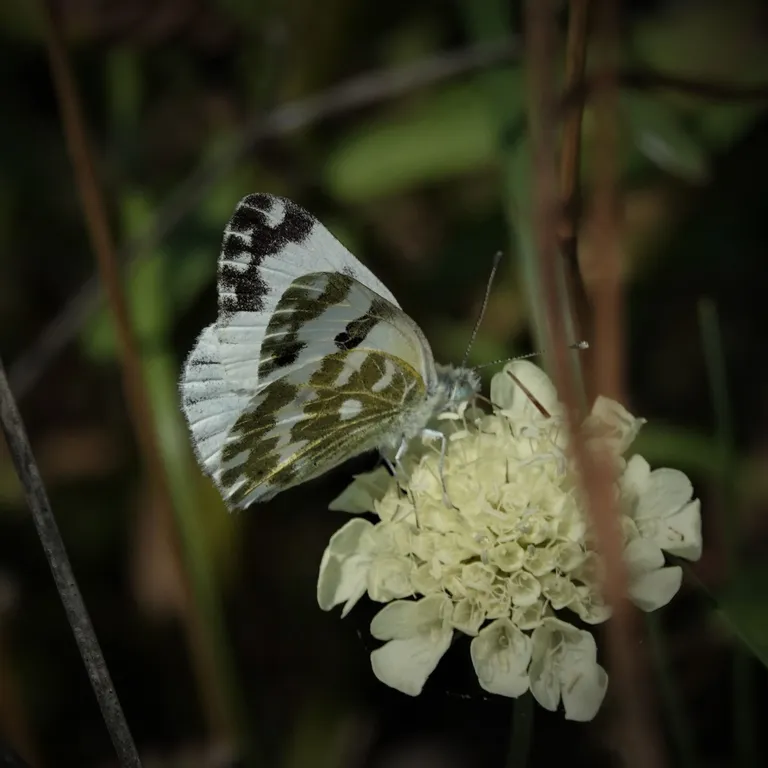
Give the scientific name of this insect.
Pontia edusa
